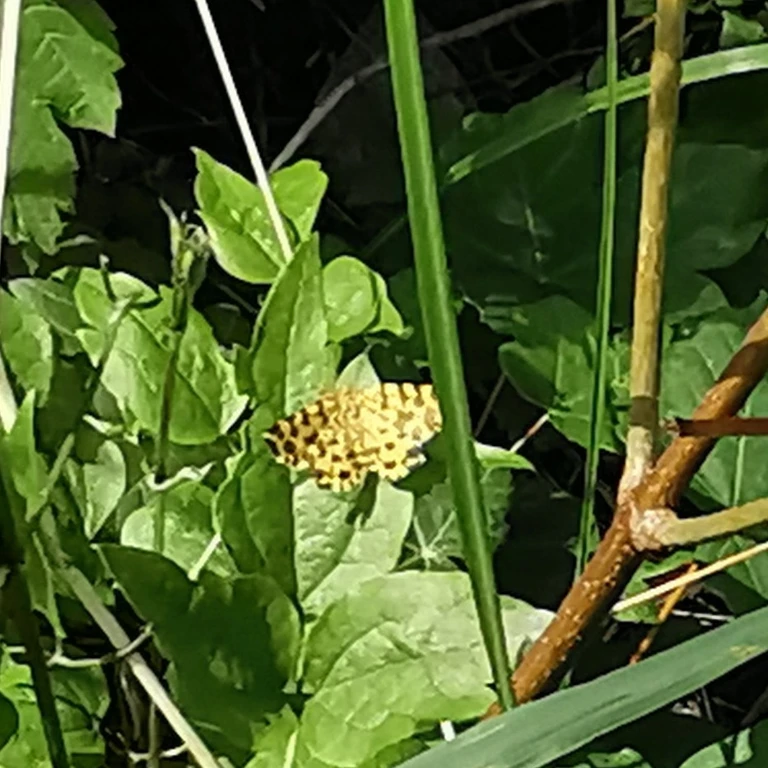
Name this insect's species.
Pseudopanthera macularia
